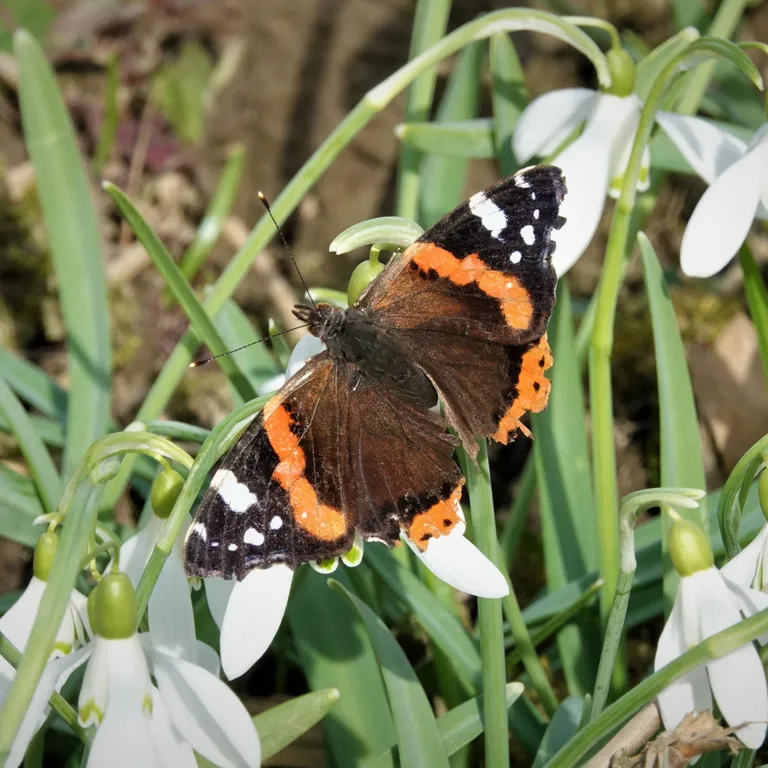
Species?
Vanessa atalanta
